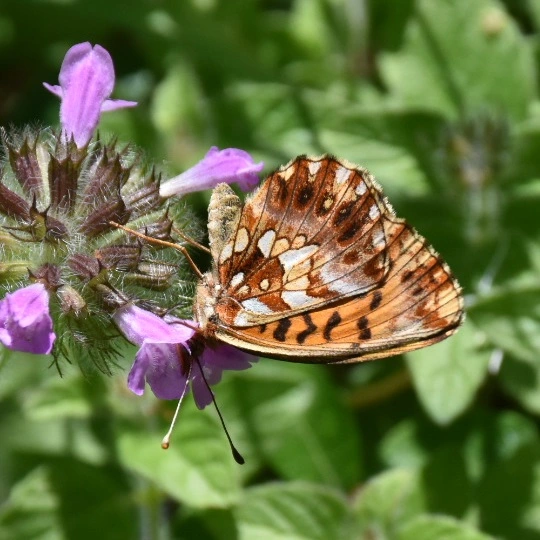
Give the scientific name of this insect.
Boloria dia
